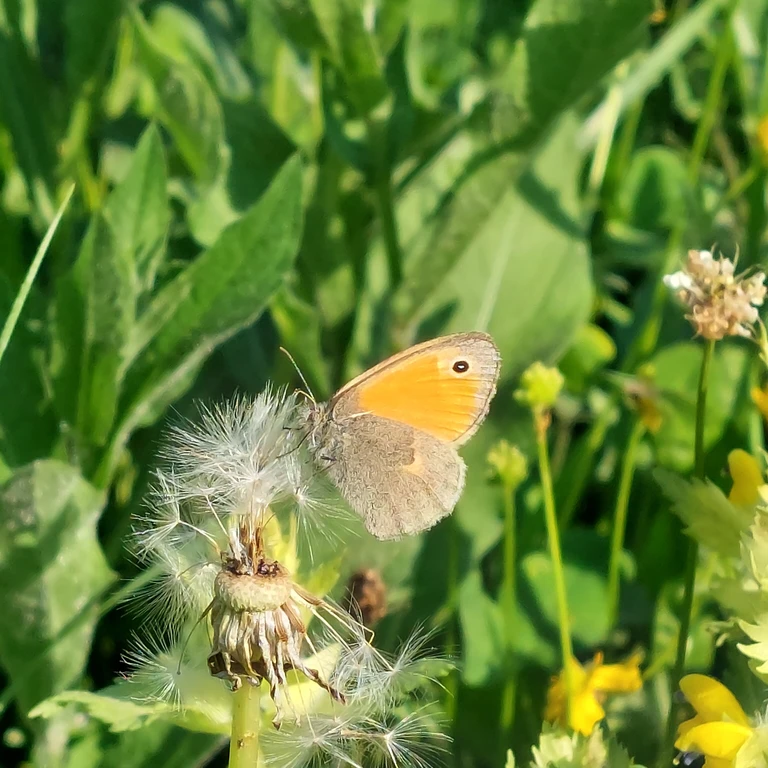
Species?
Coenonympha pamphilus
